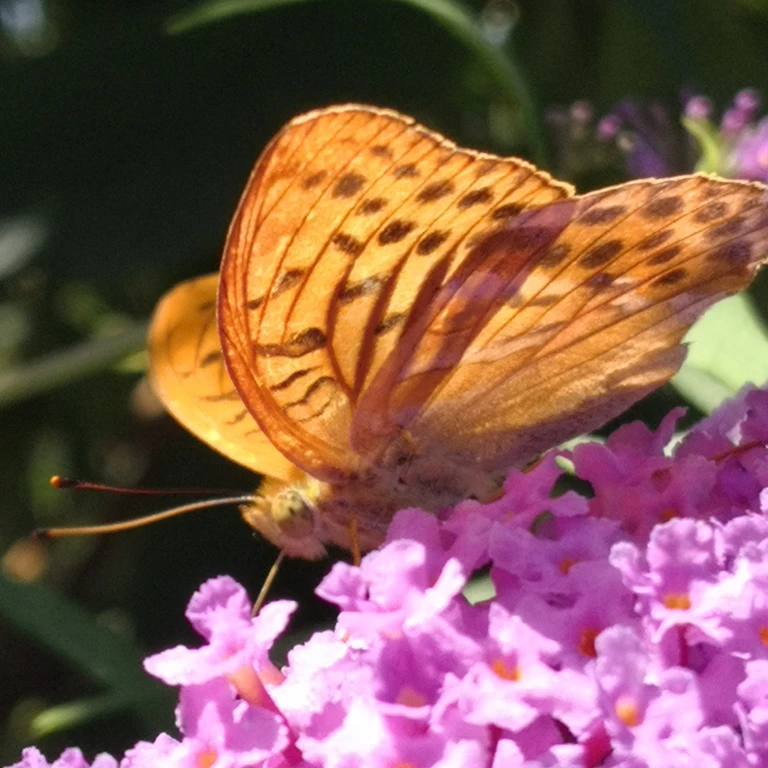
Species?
Argynnis paphia
